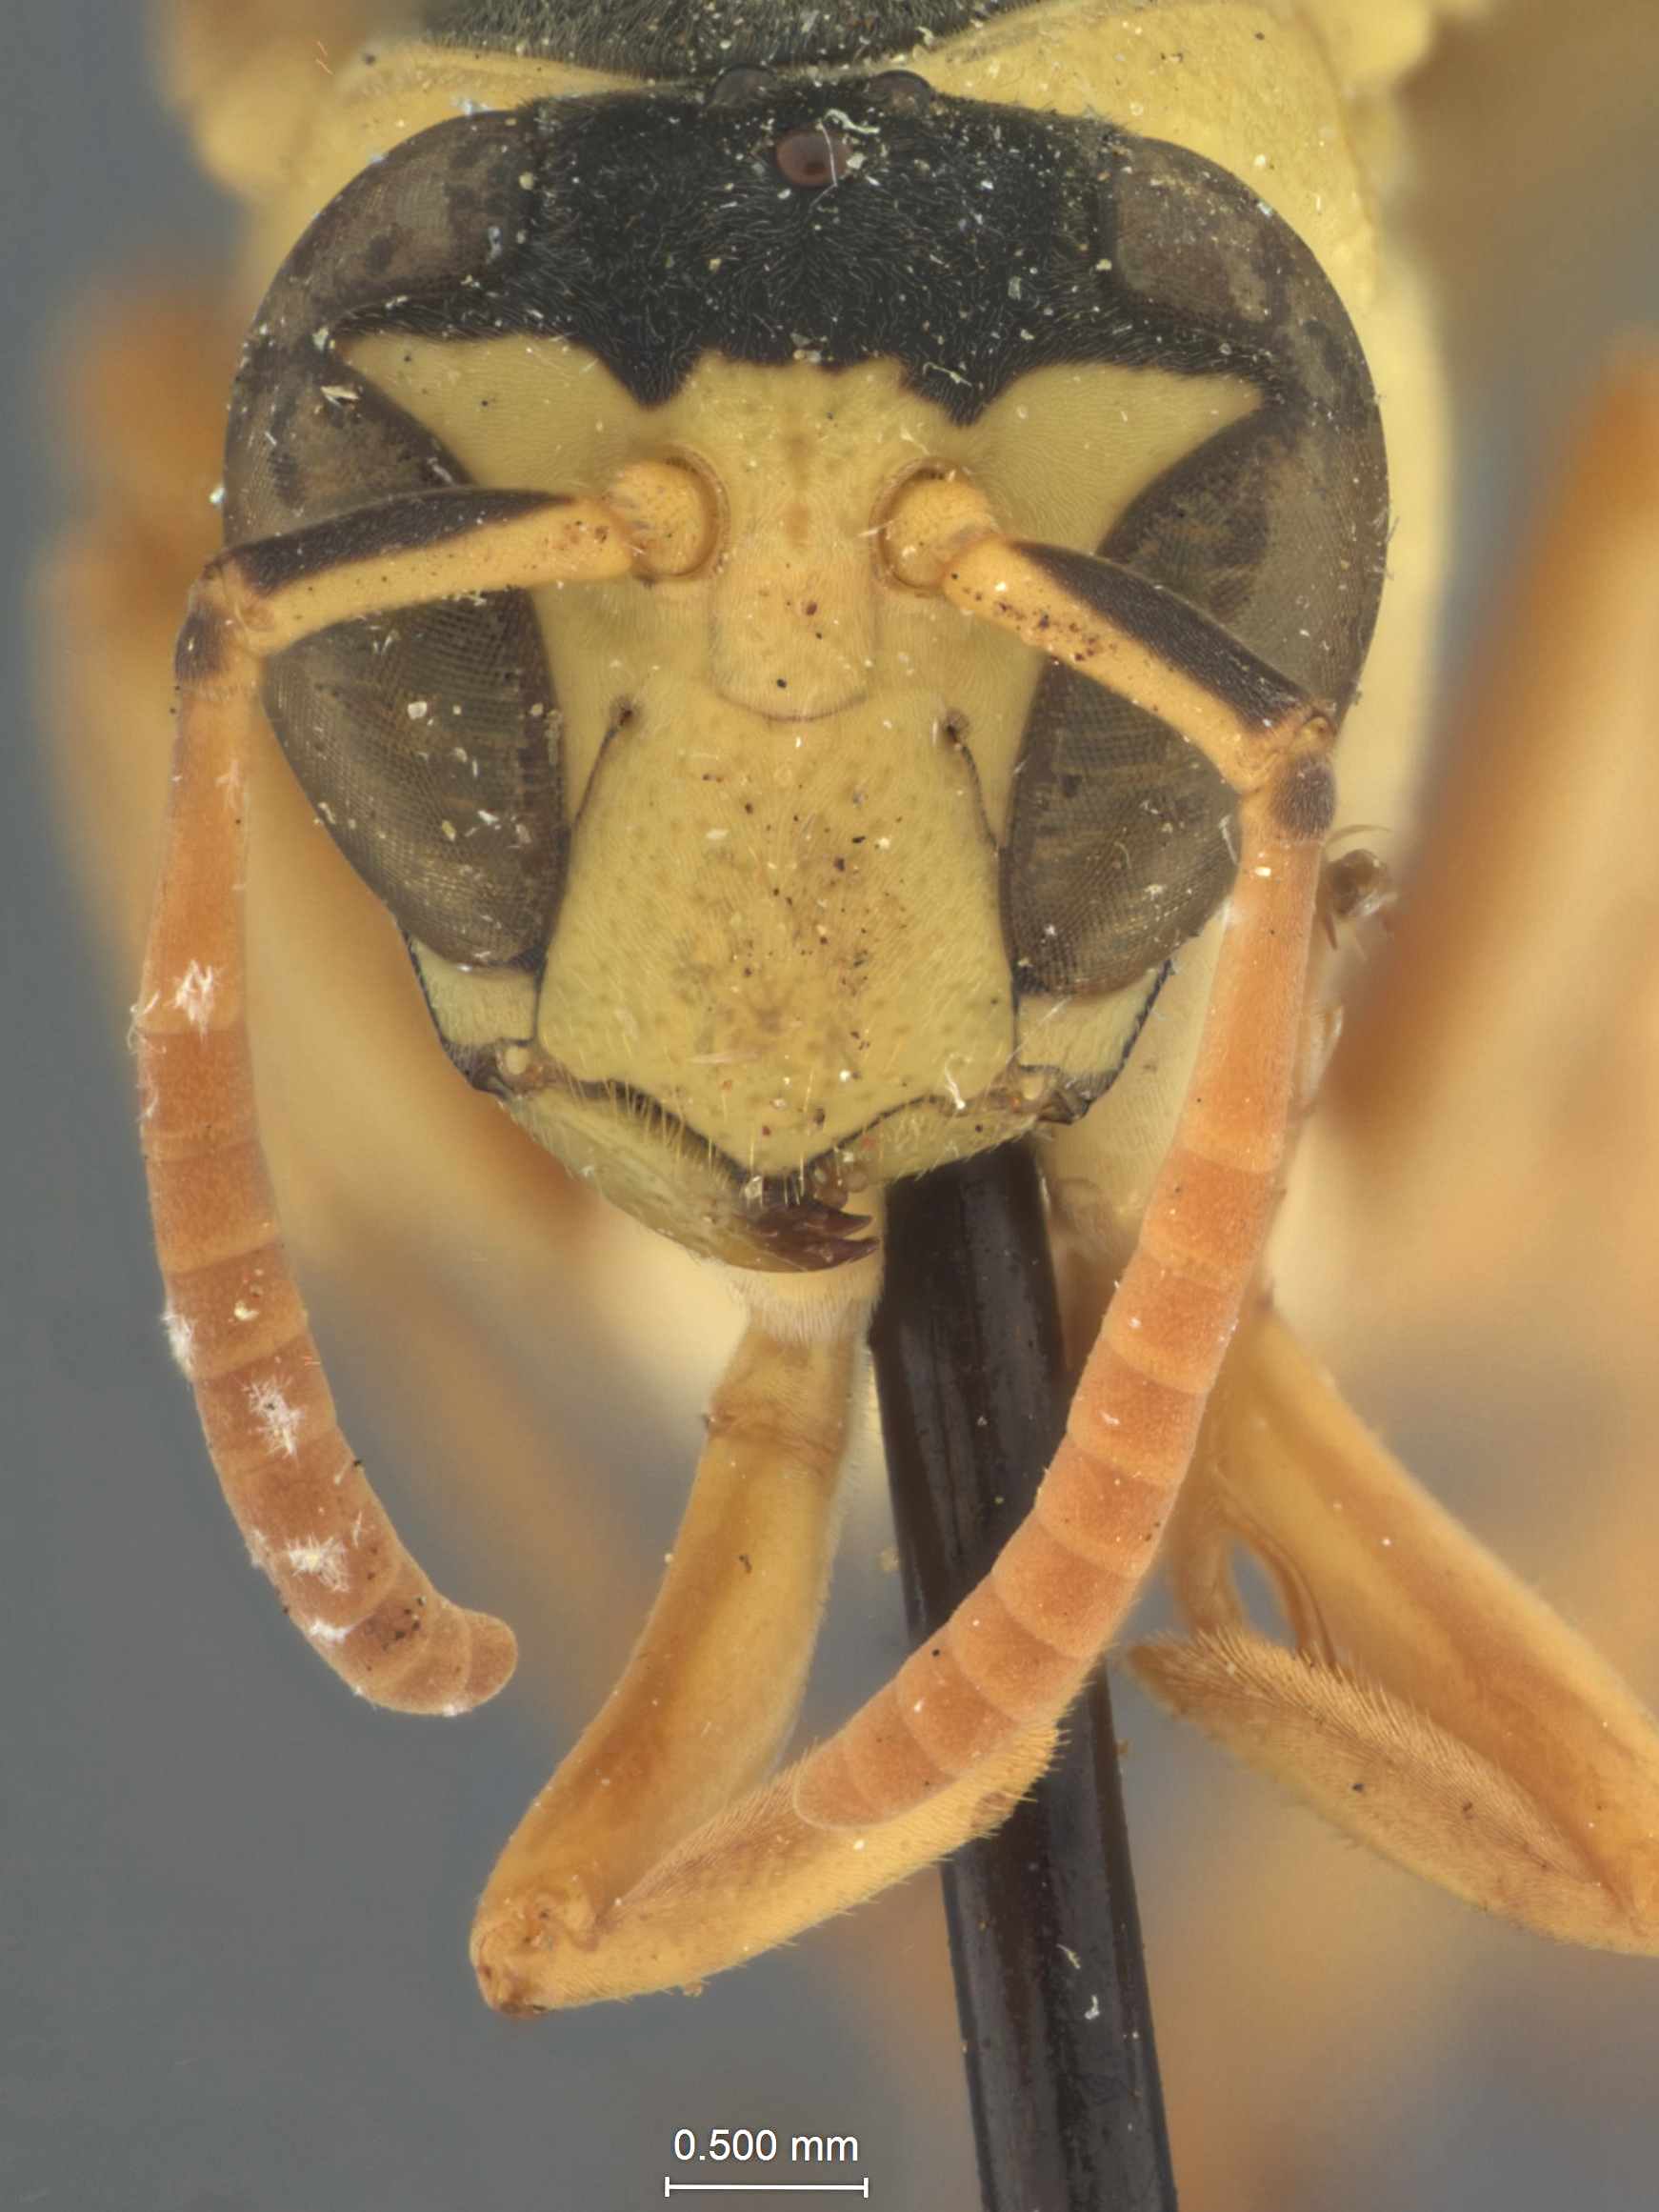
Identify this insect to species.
Polistes vivatus
